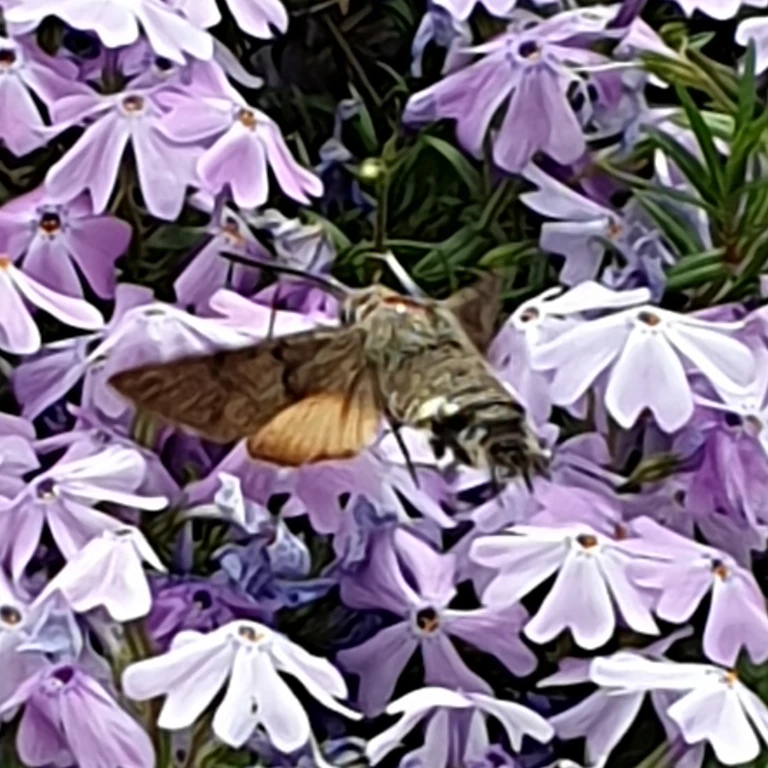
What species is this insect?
Macroglossum stellatarum
